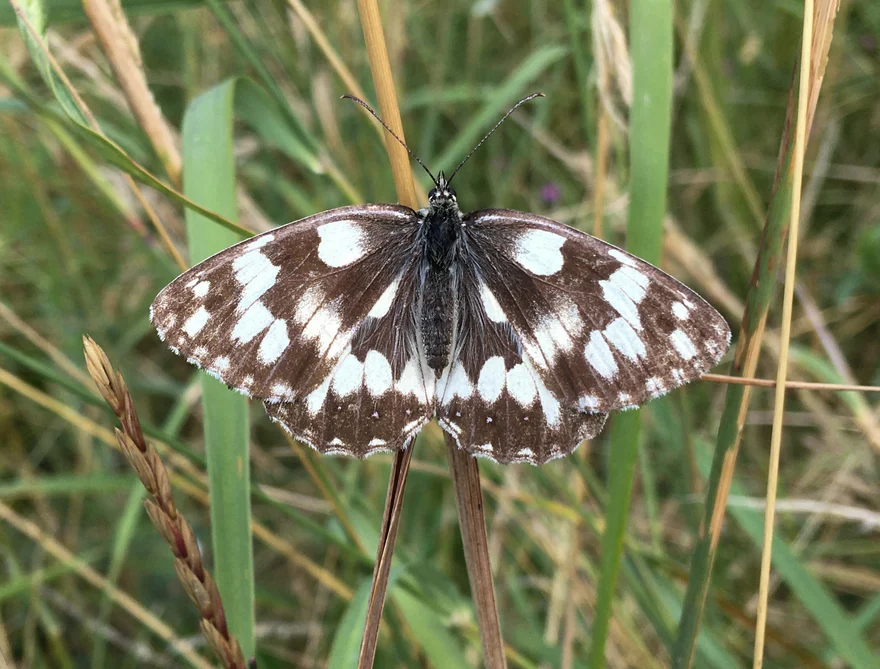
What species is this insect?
Melanargia galathea
